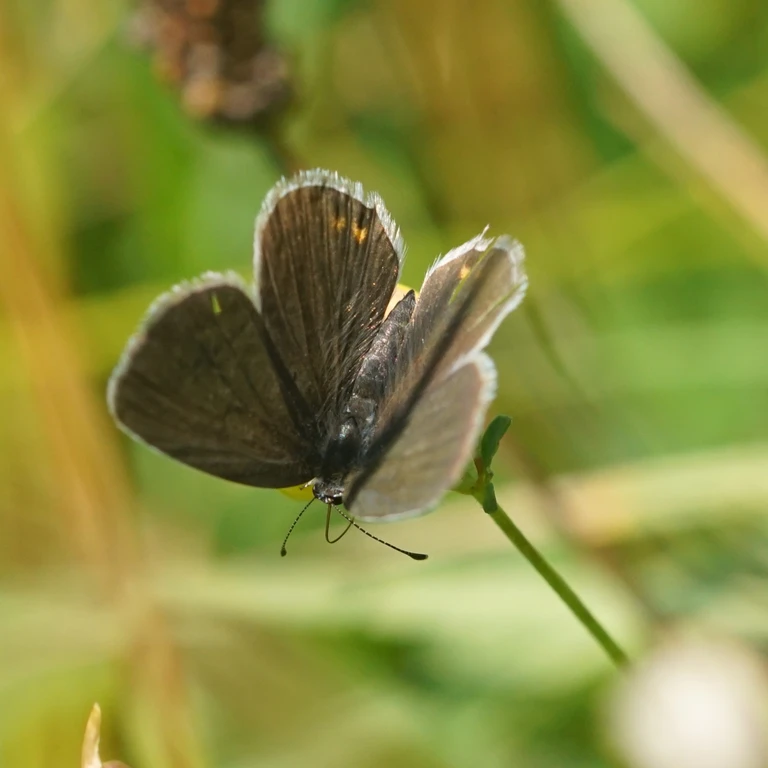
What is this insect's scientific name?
Cupido argiades (also Elkalyce argiades)
